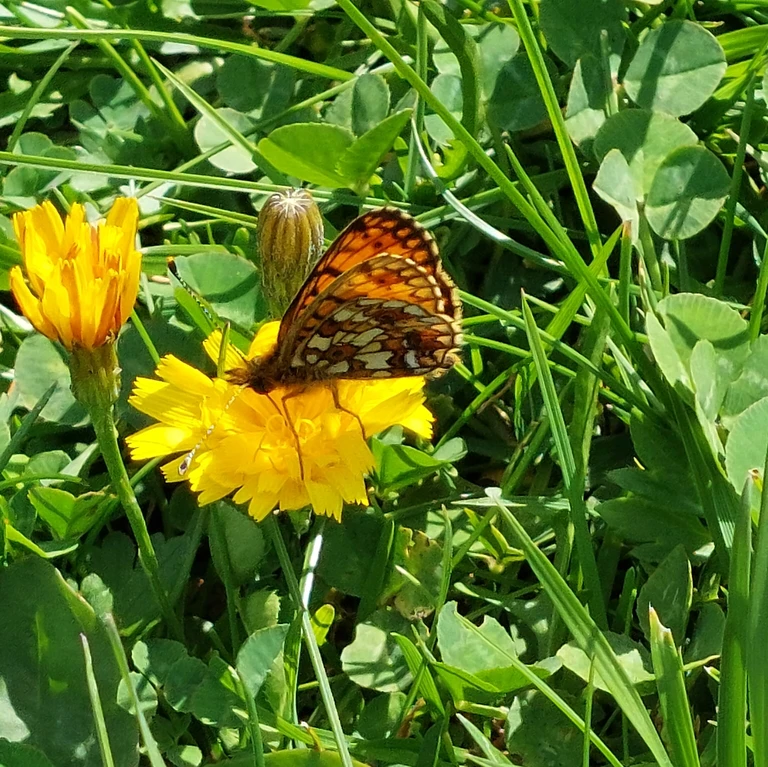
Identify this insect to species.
Boloria selene
